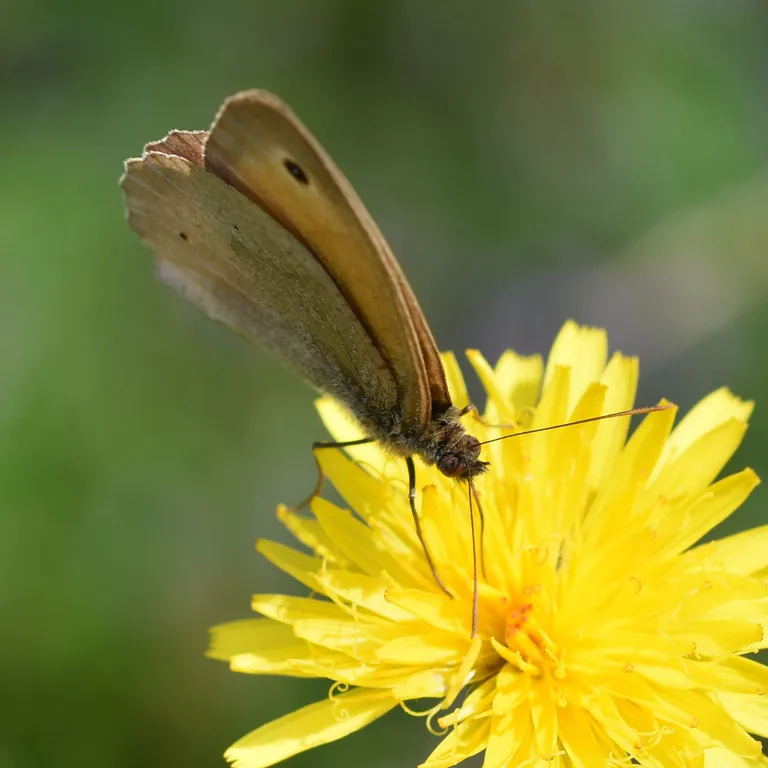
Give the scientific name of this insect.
Maniola jurtina
